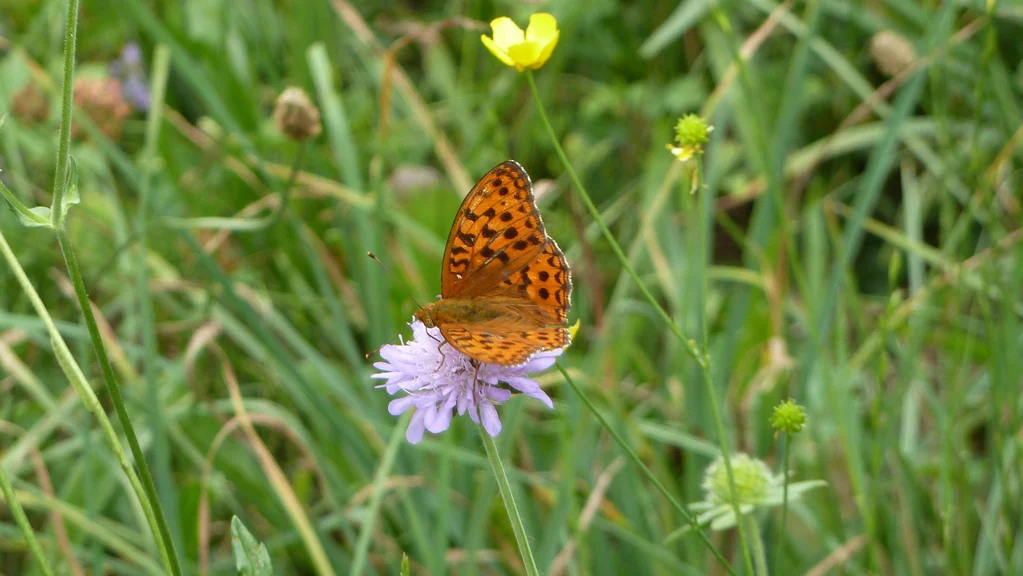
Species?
Fabriciana adippe
